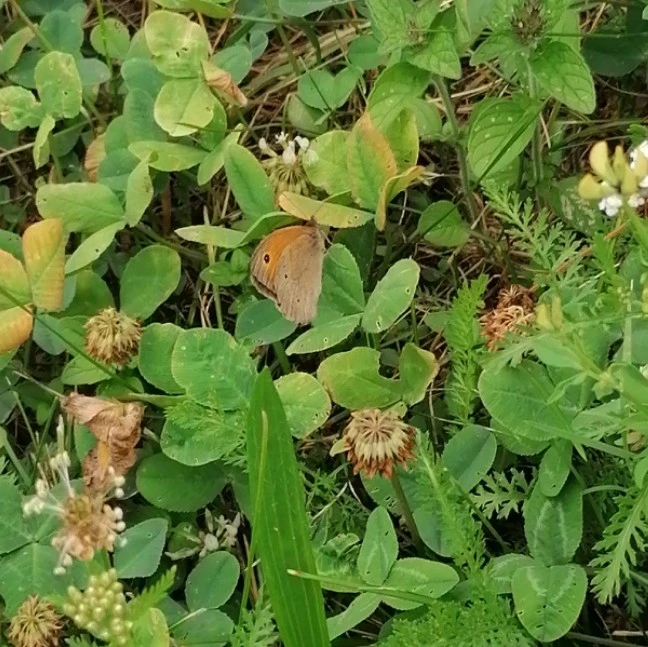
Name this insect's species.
Coenonympha pamphilus
